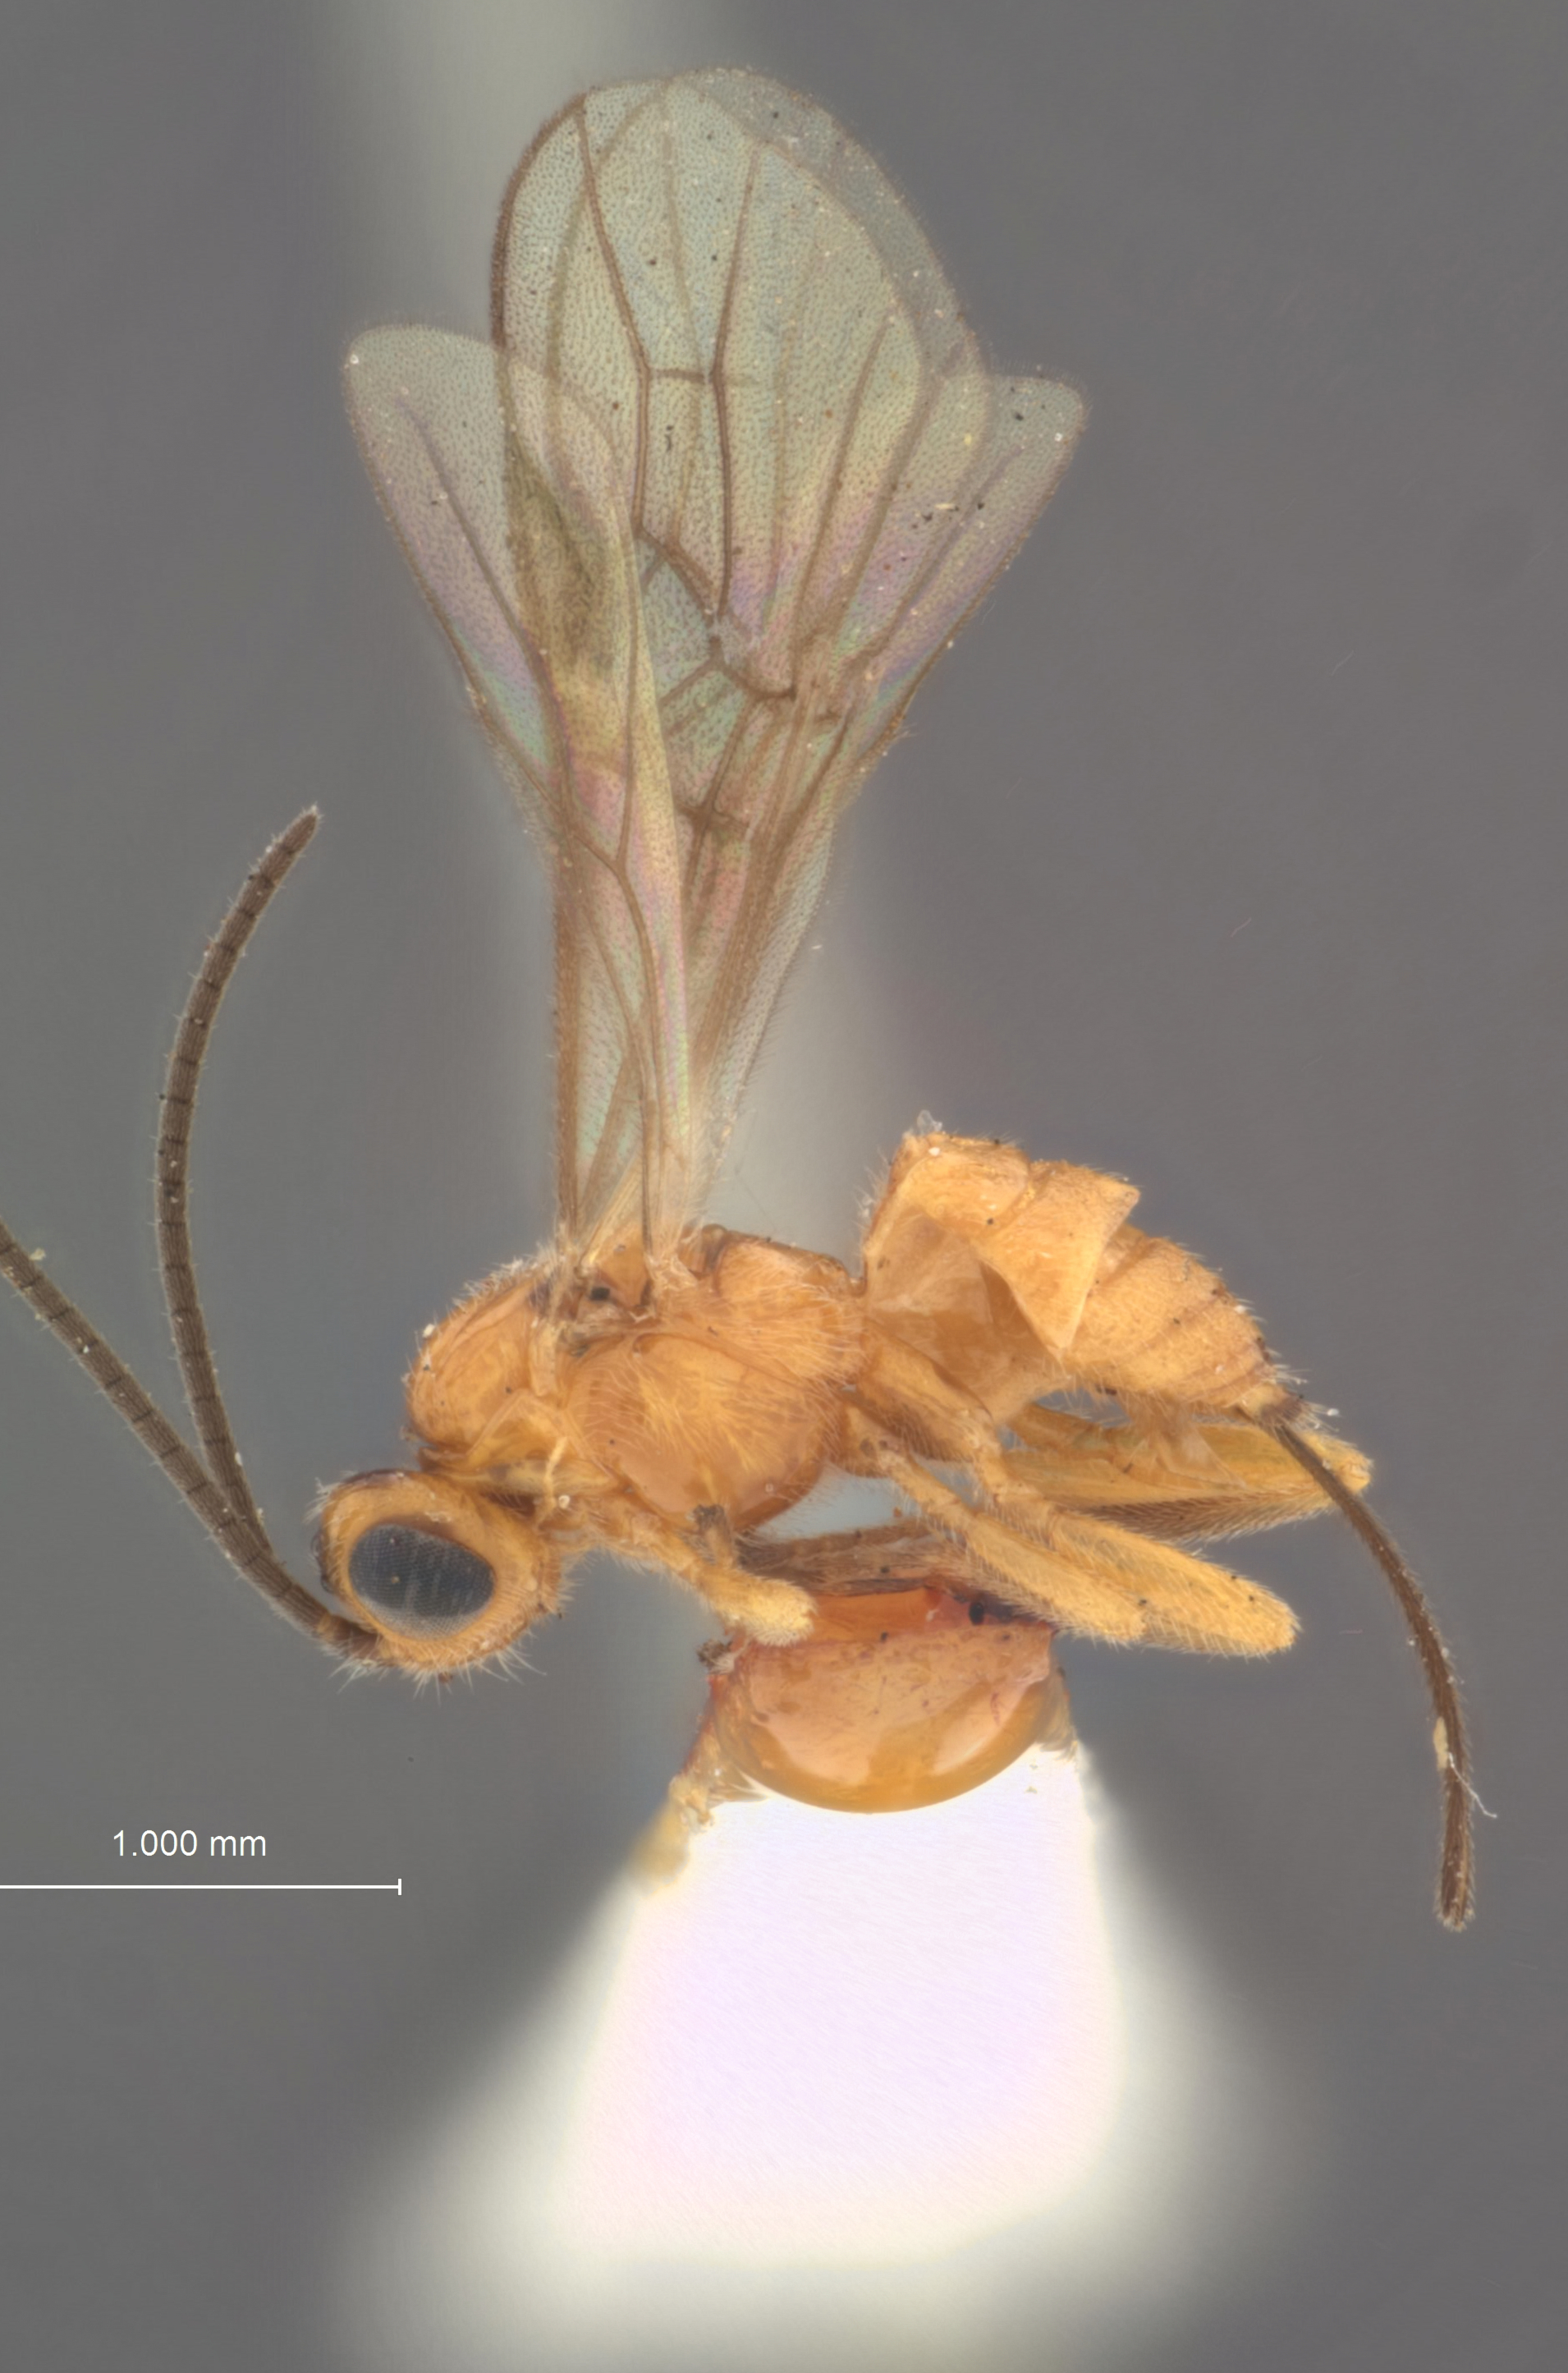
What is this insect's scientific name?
Microbracon thureriphage
